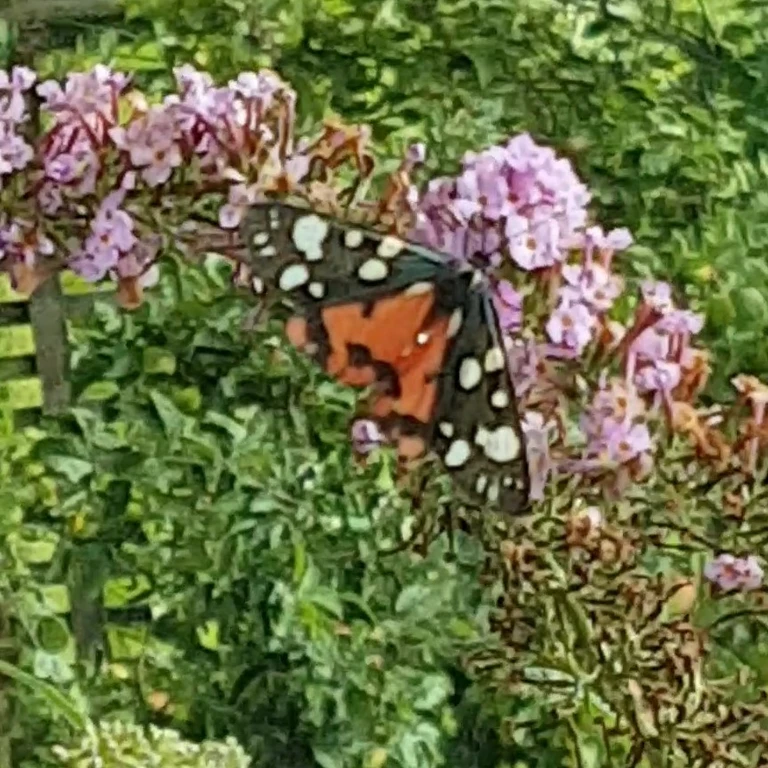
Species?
Callimorpha dominula
